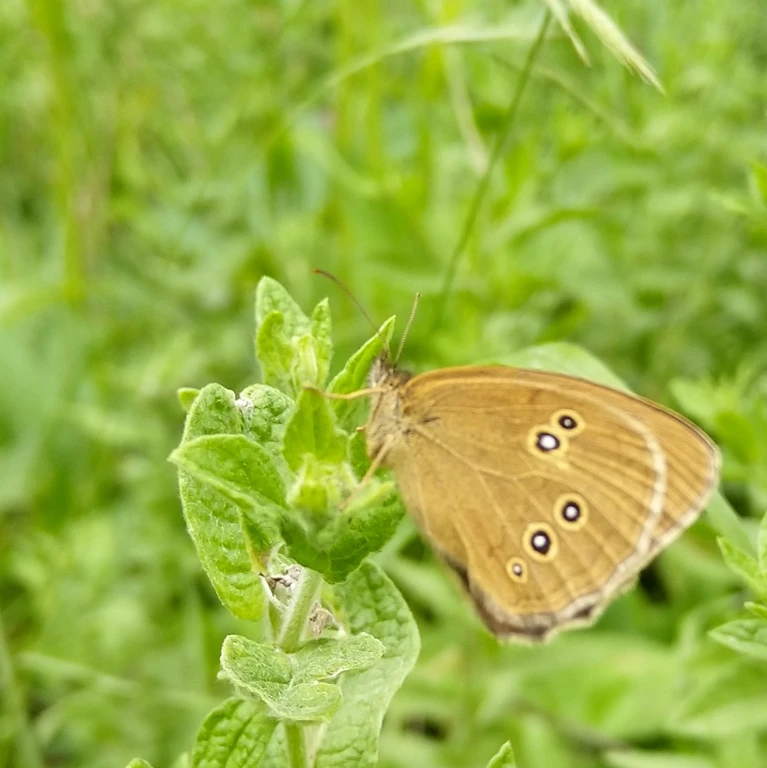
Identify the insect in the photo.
Aphantopus hyperantus
